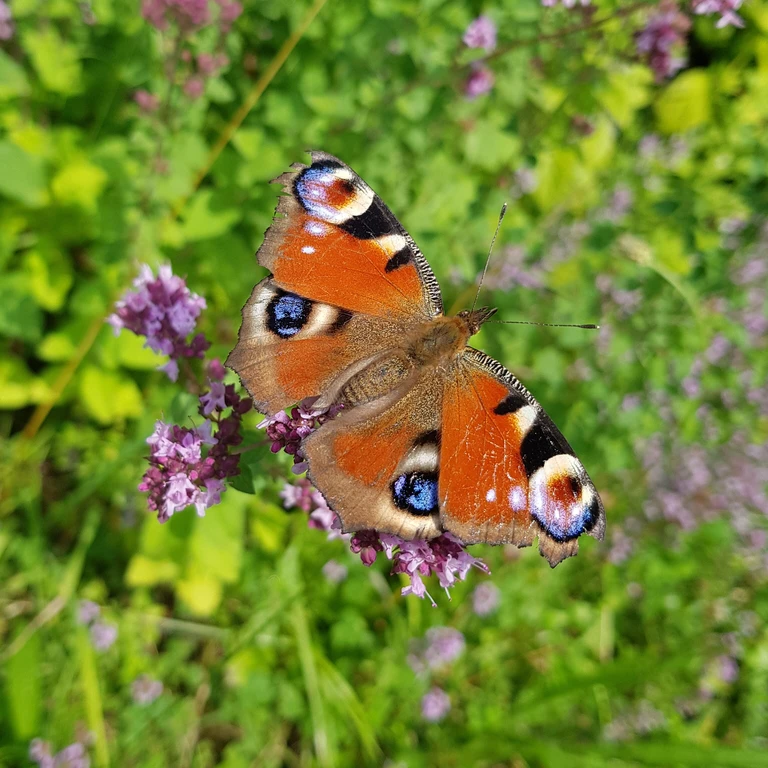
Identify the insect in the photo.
Aglais io
